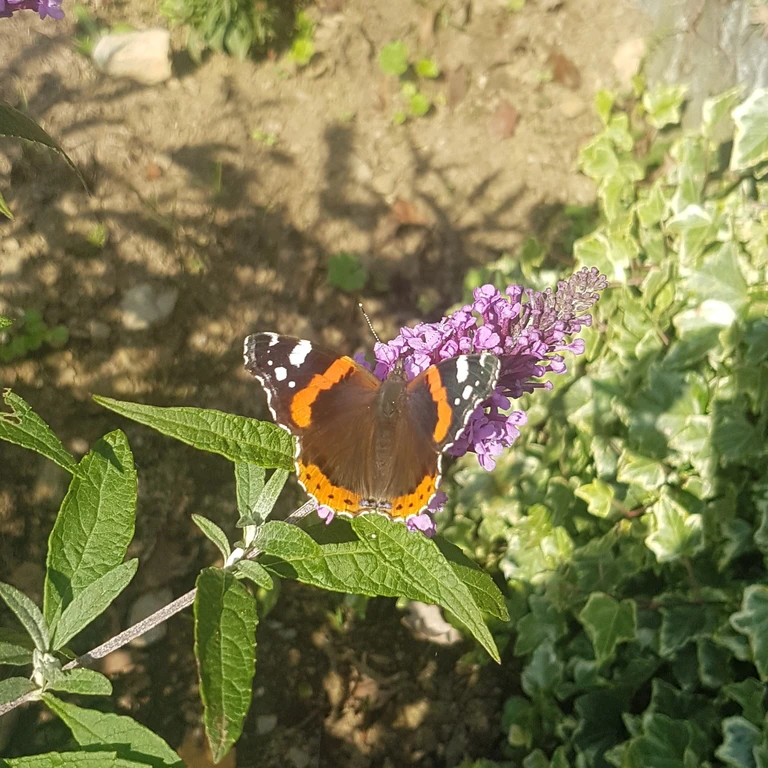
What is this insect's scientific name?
Vanessa atalanta
